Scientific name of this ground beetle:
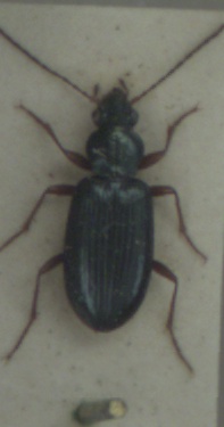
Bembidion decorum
